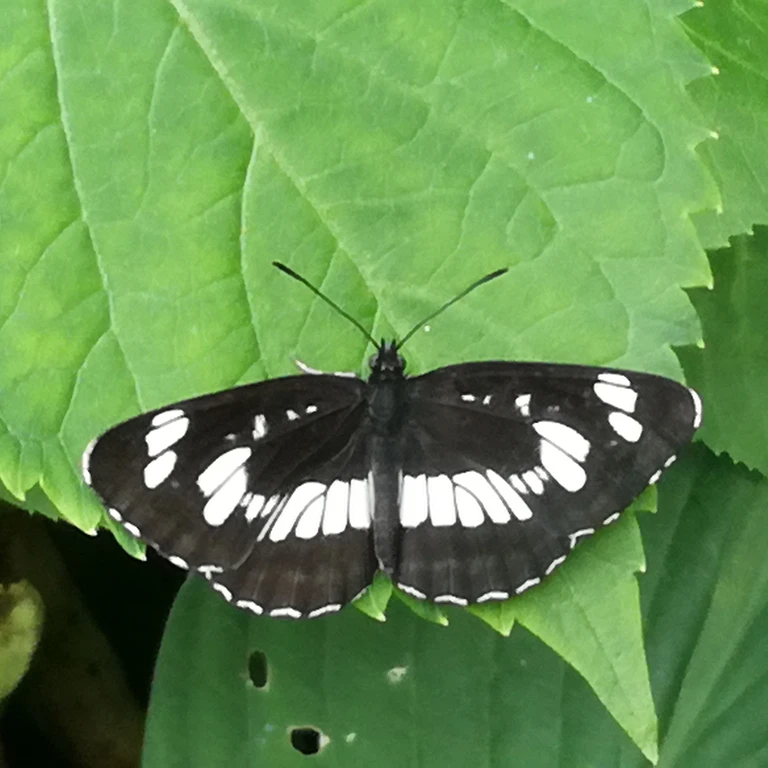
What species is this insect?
Neptis rivularis
